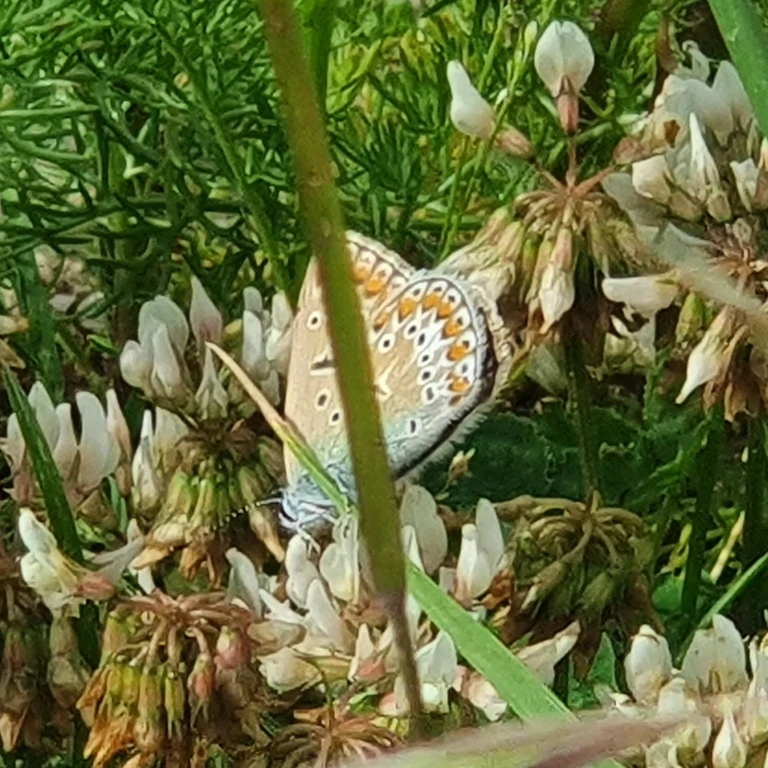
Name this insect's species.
Polyommatus icarus
